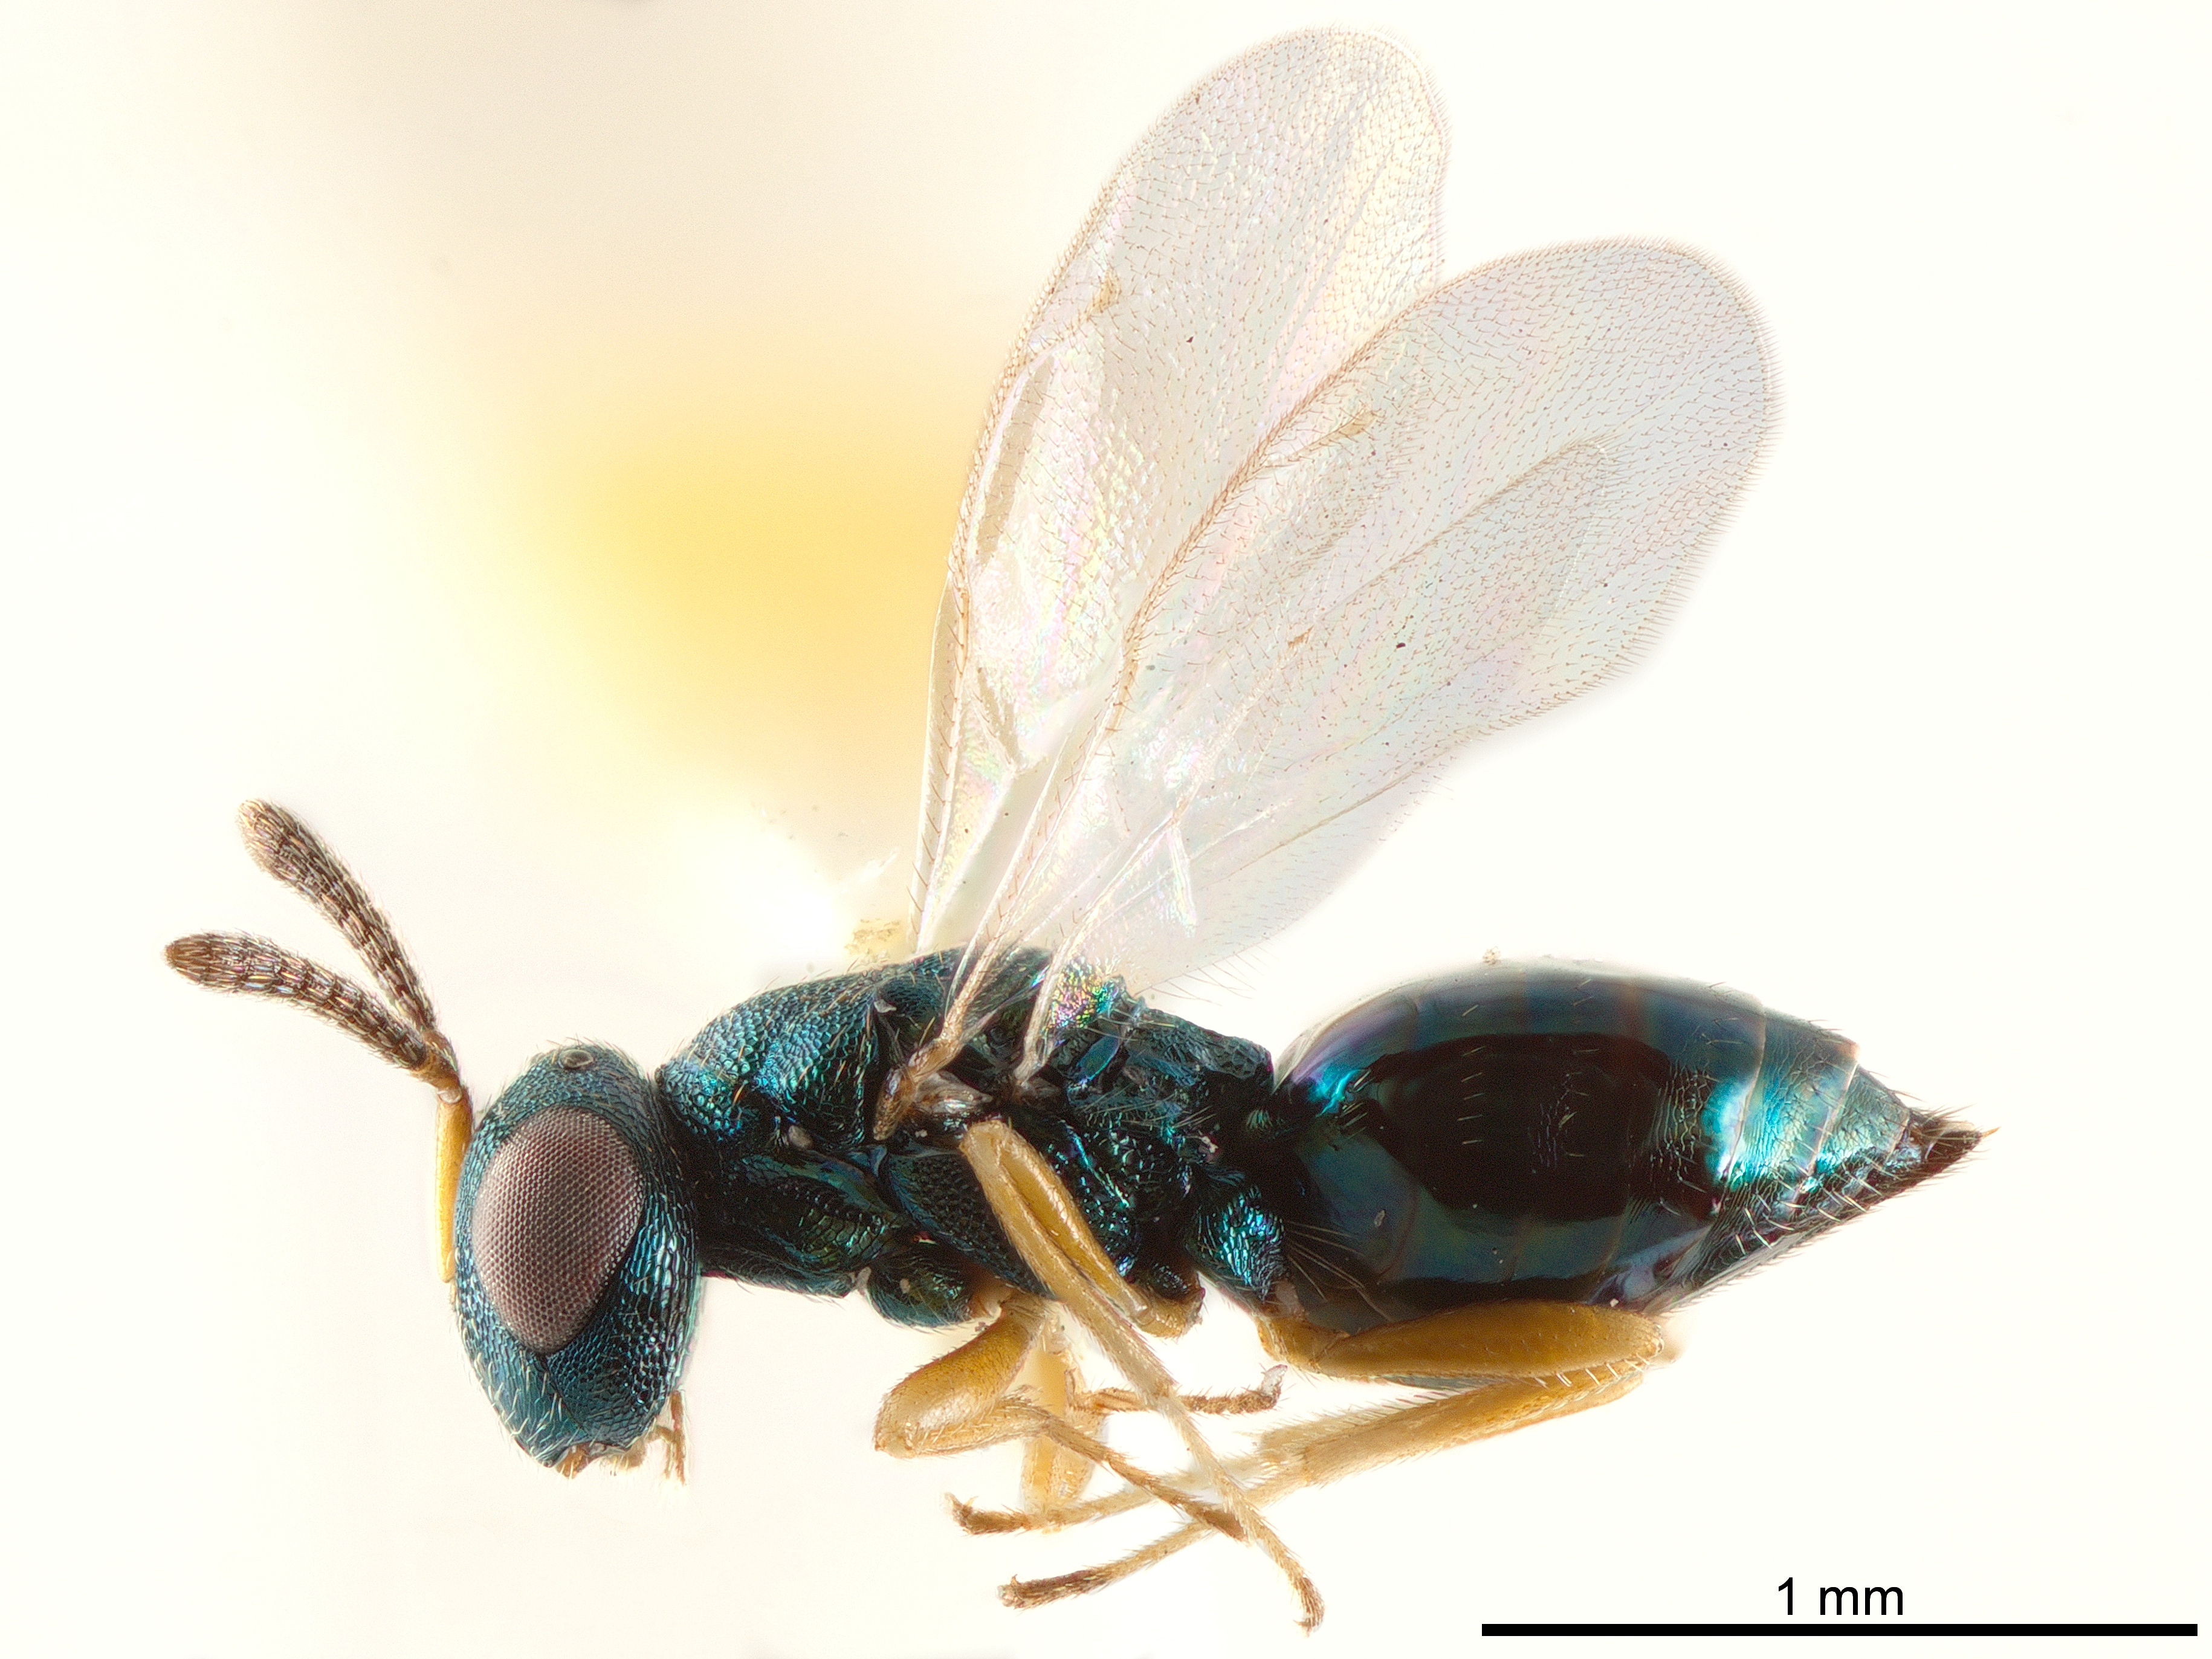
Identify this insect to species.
Sceptrothelys intermedia
